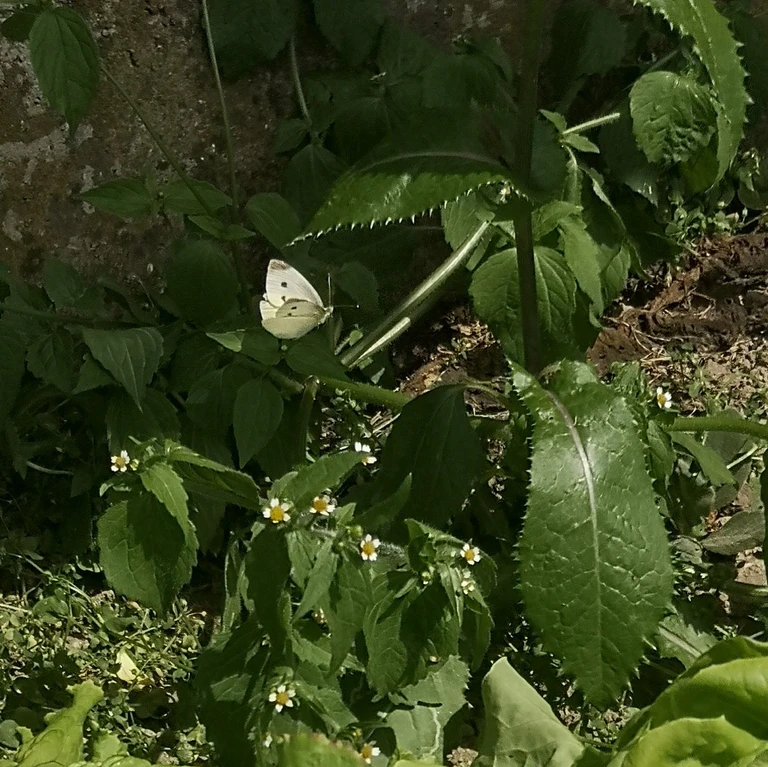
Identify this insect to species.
Pieris rapae
